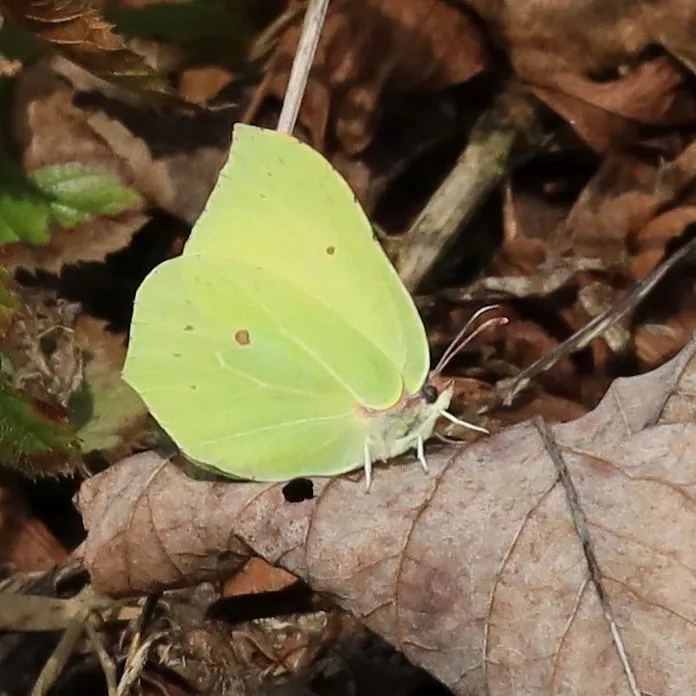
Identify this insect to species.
Gonepteryx rhamni
